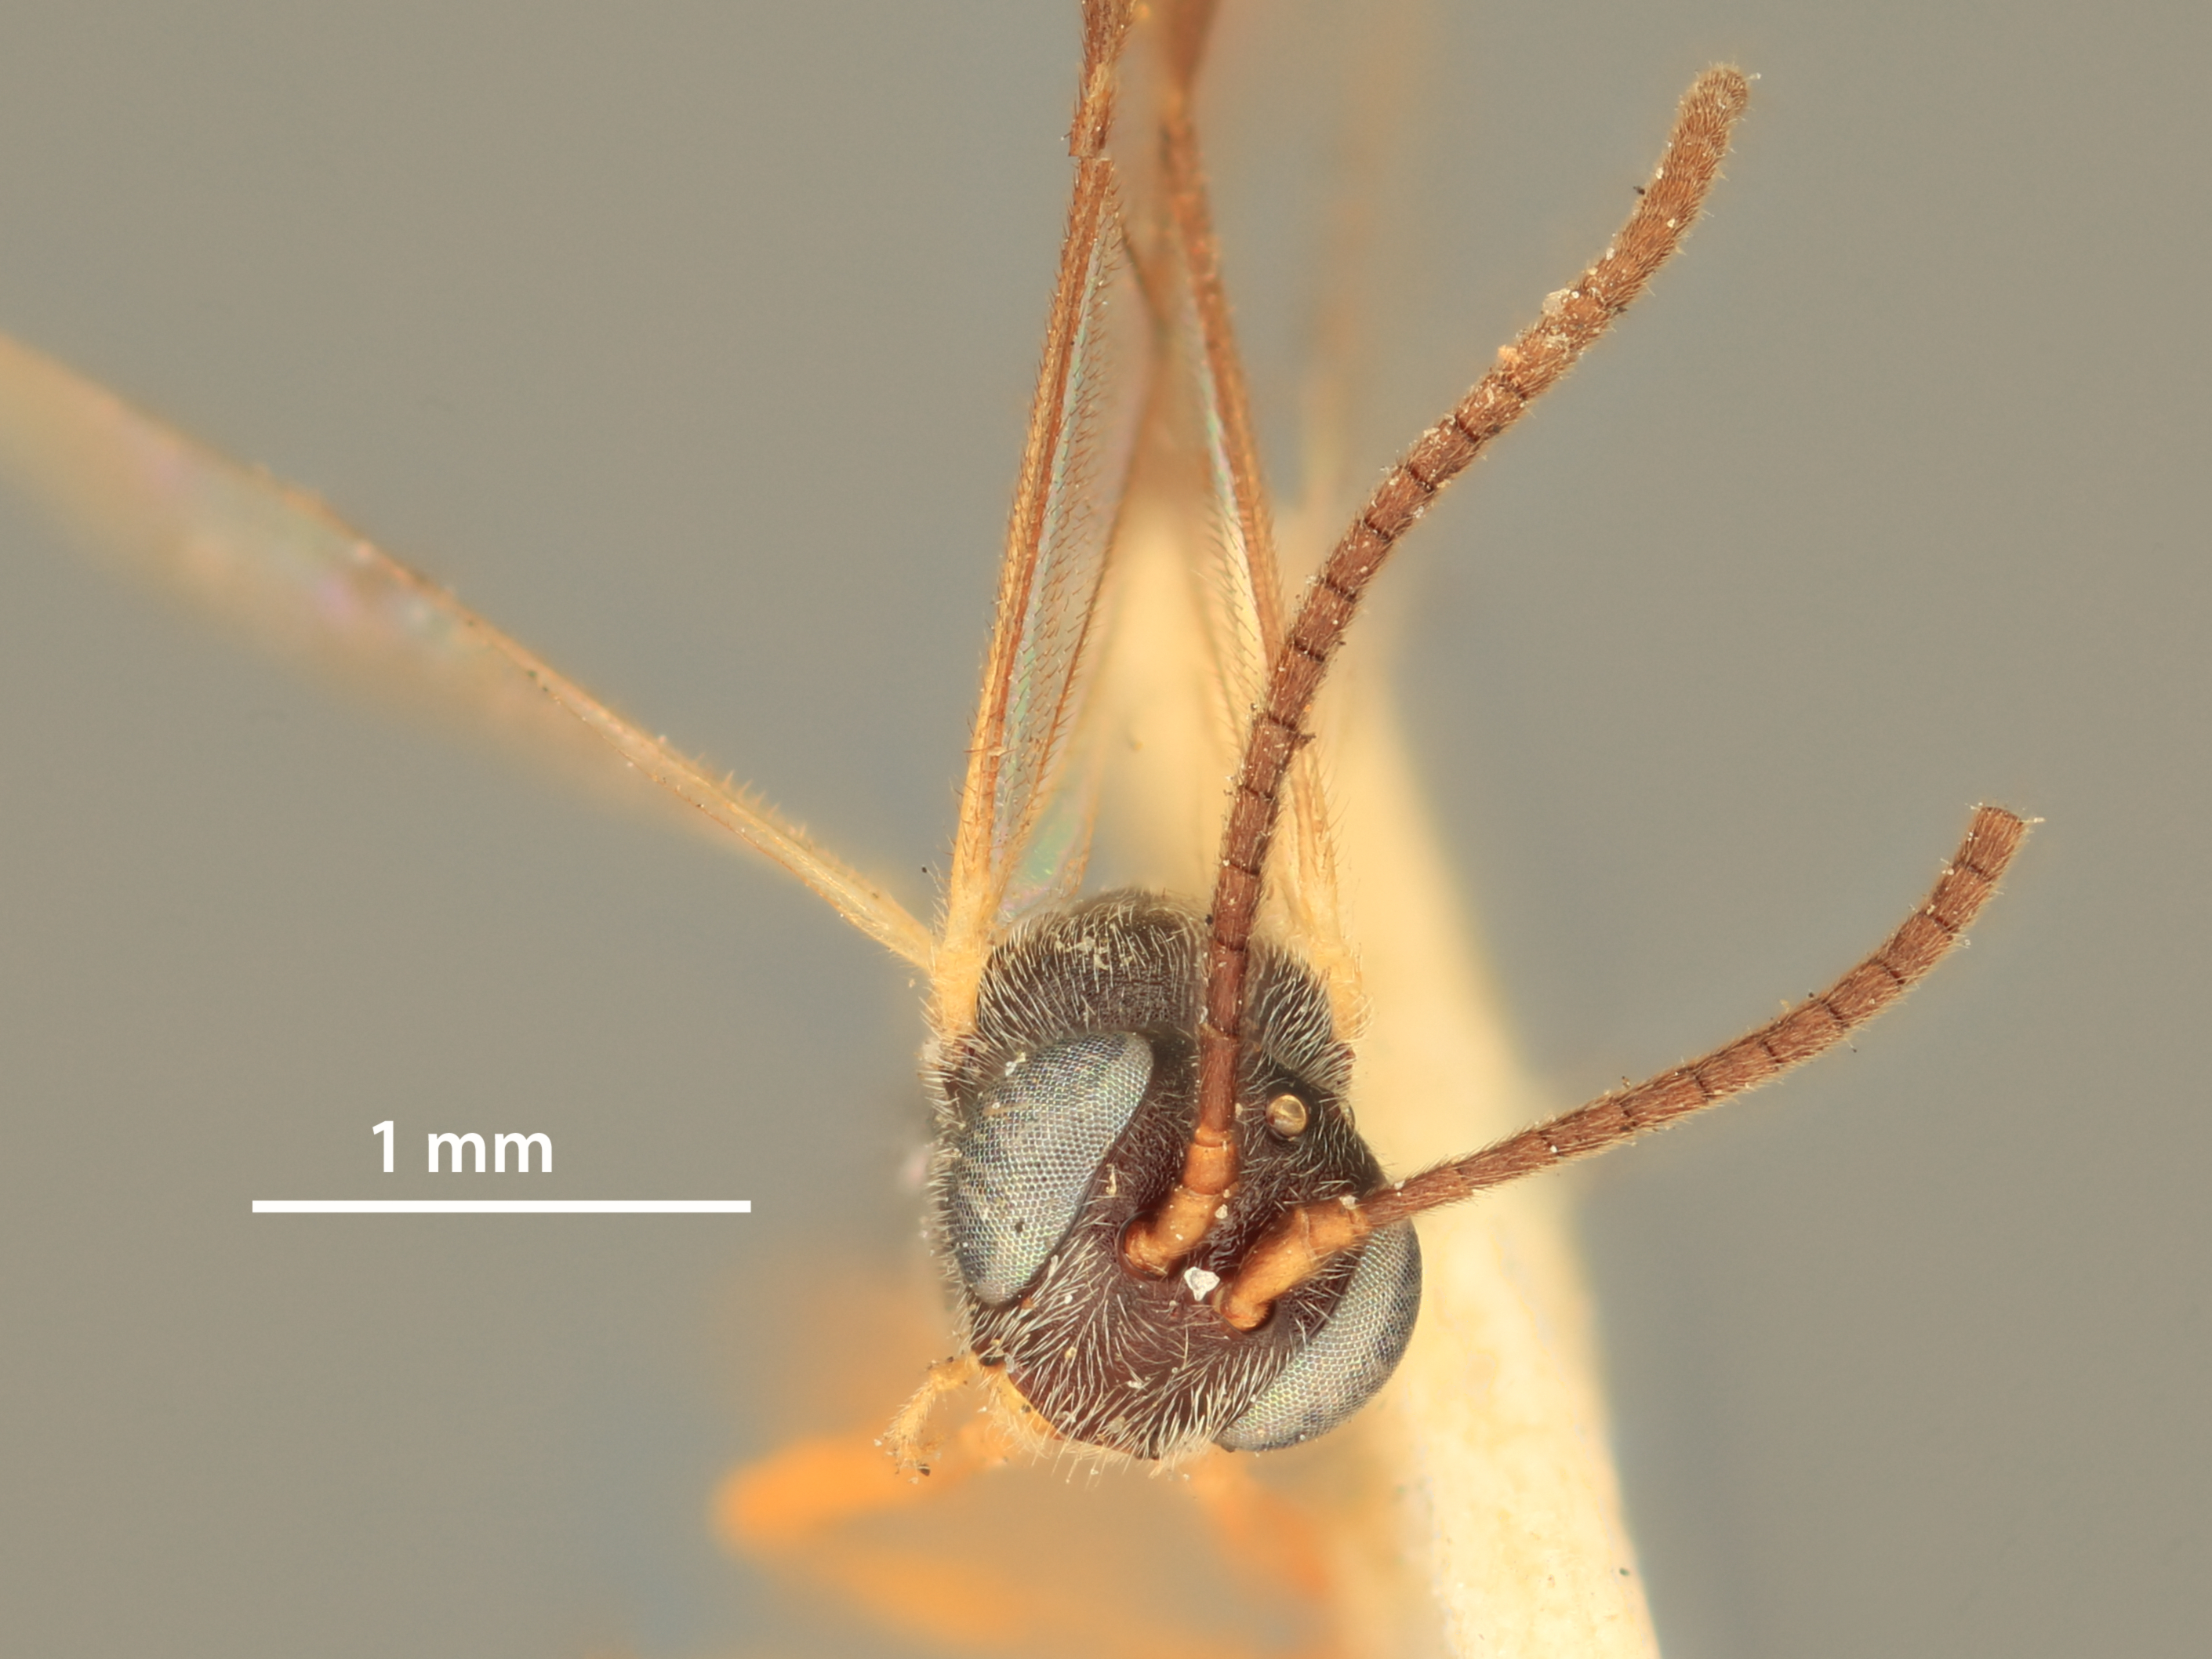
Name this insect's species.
Campoplex maquinnai
